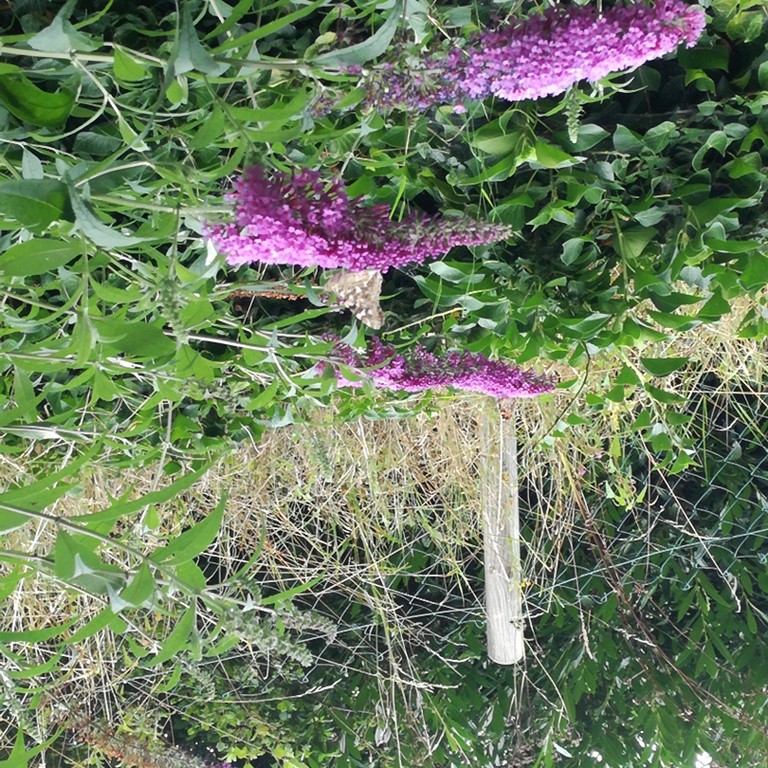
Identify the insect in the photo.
Vanessa cardui
